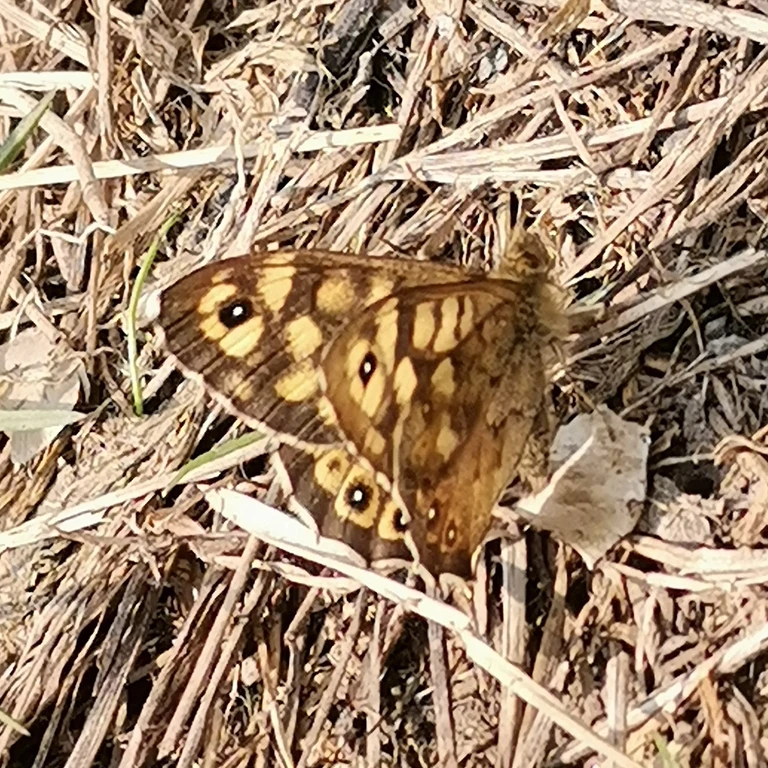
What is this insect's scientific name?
Pararge aegeria
